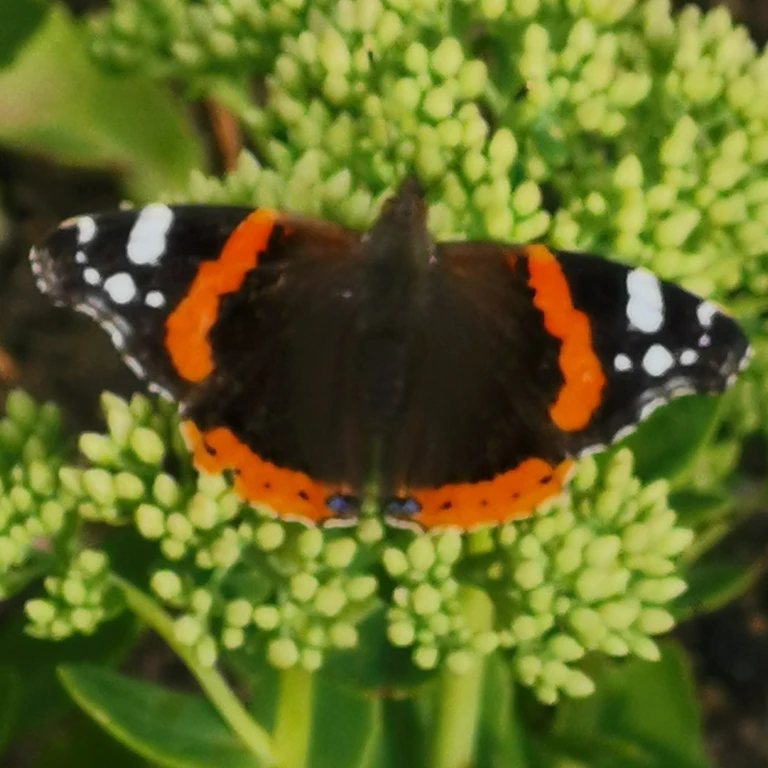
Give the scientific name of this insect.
Vanessa atalanta
